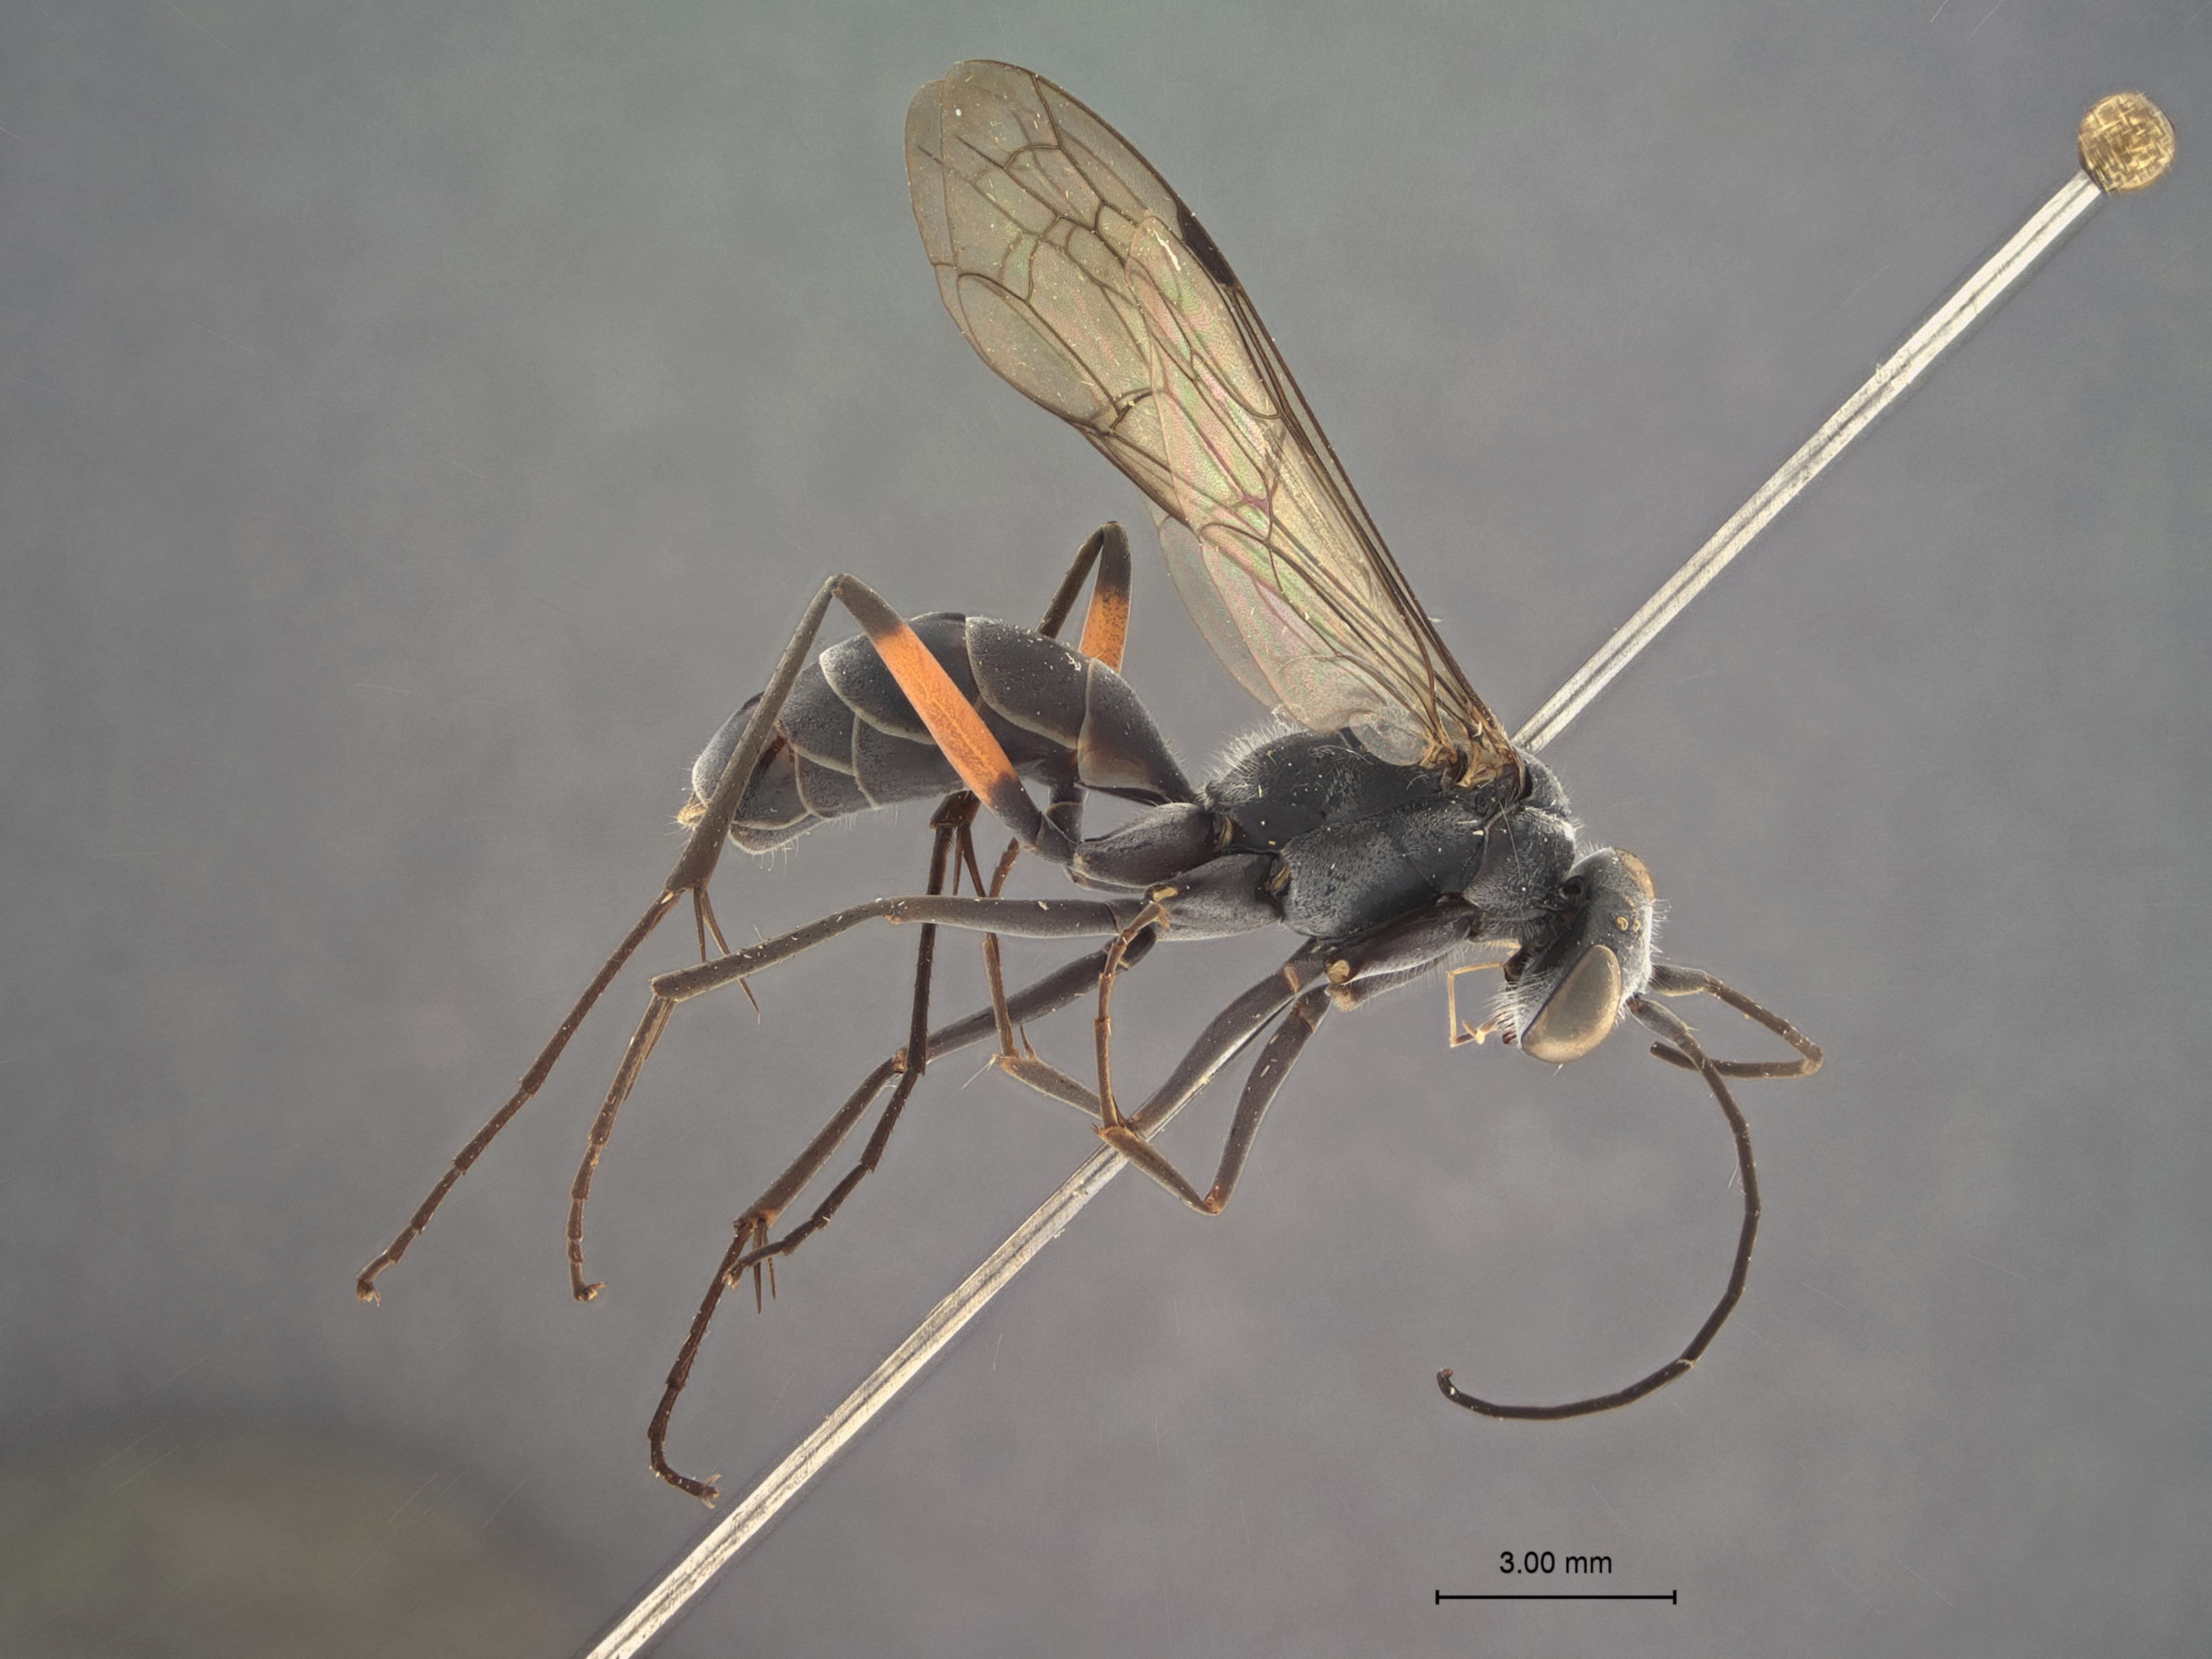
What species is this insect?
Auplopus krombeini
